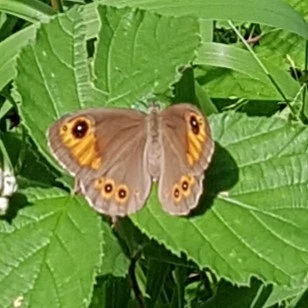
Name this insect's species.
Lasiommata maera (also Pararge maera)
